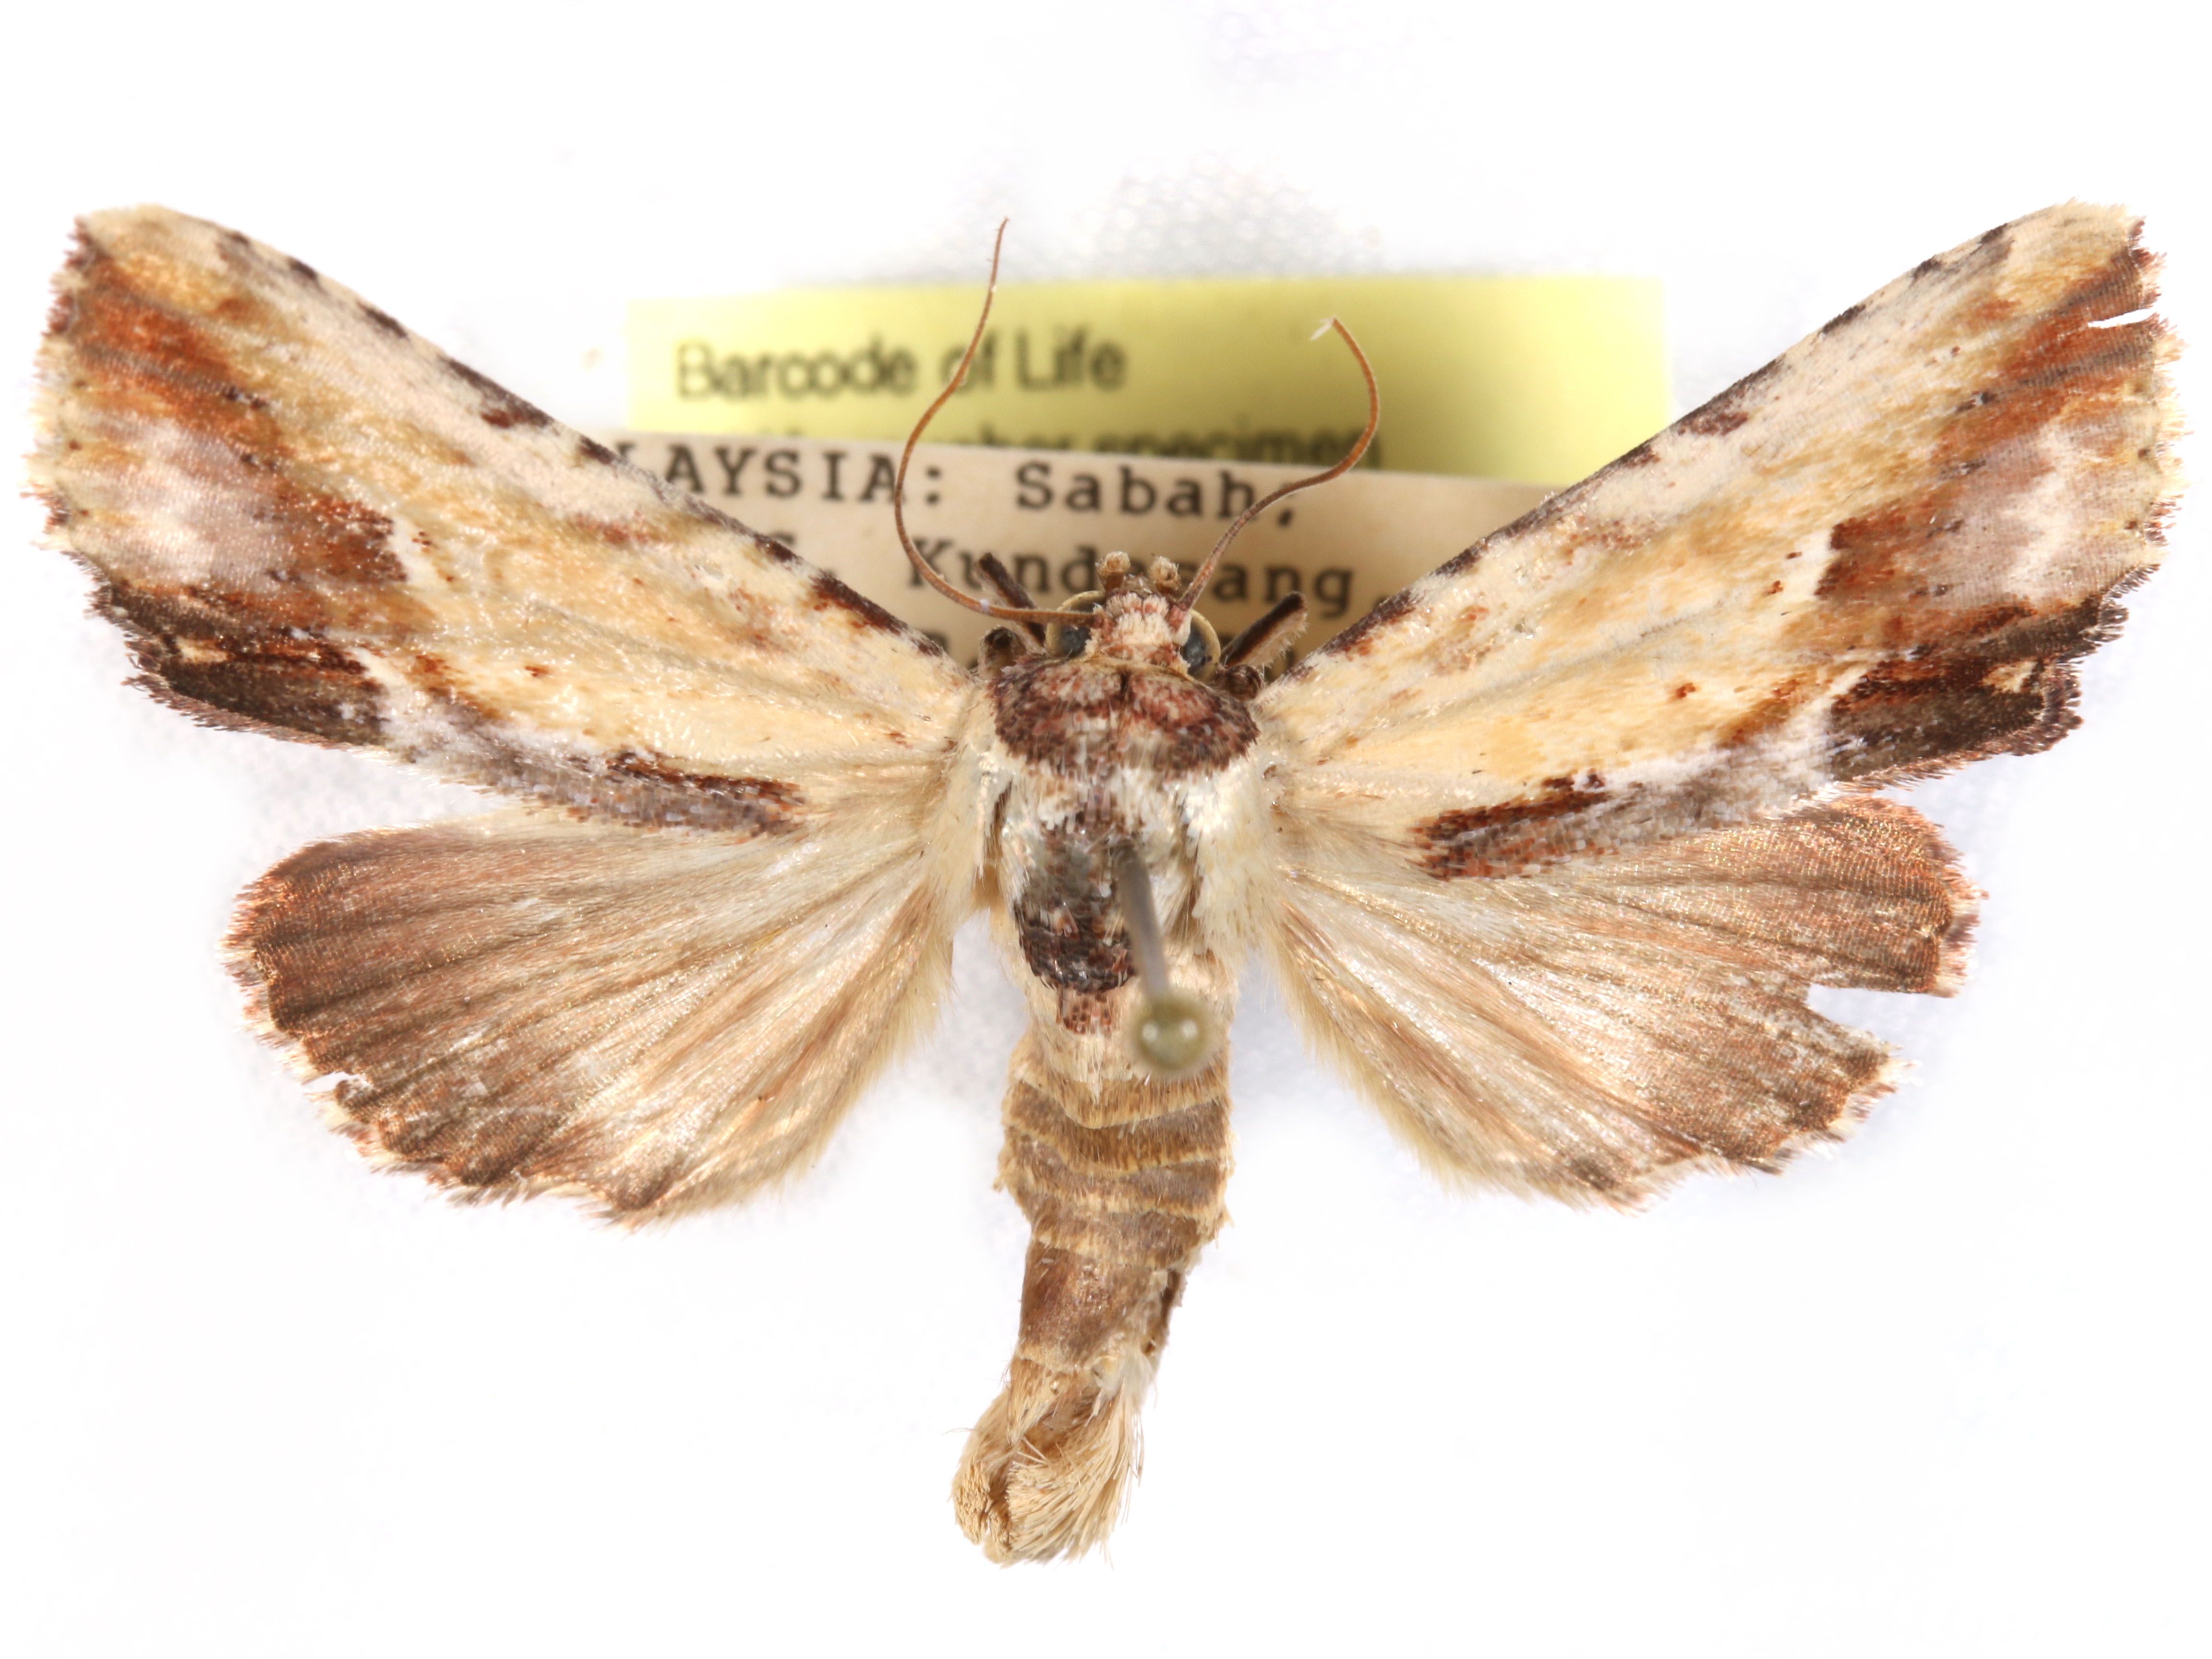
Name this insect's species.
Bagada lignigera
